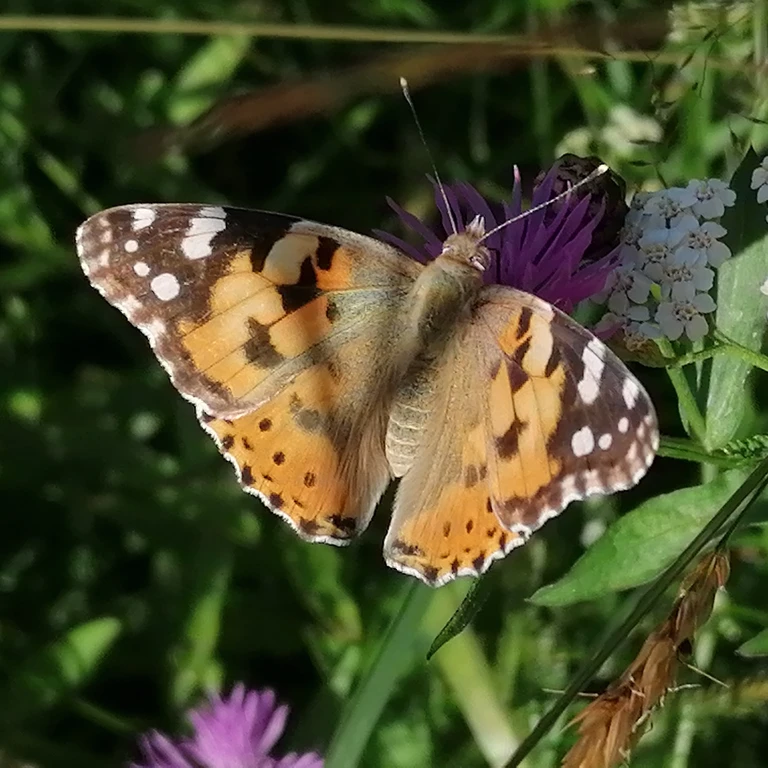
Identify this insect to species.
Vanessa cardui
